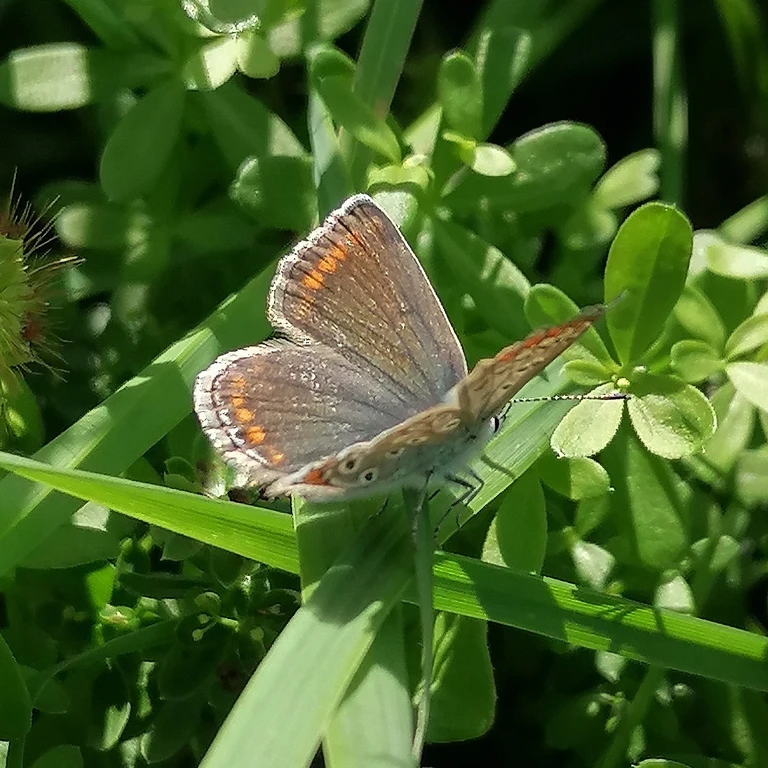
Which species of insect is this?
Polyommatus icarus
